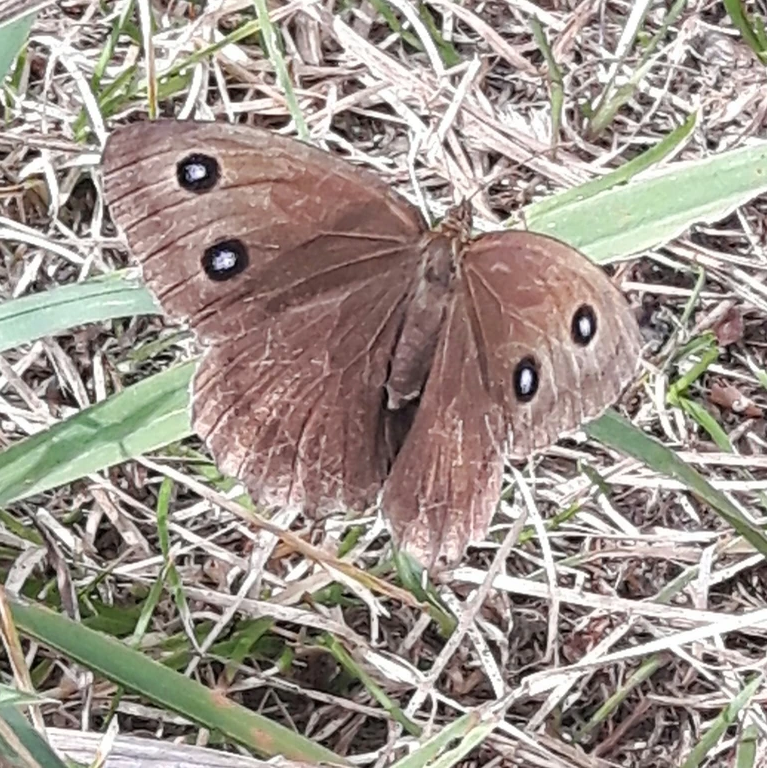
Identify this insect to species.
Minois dryas
